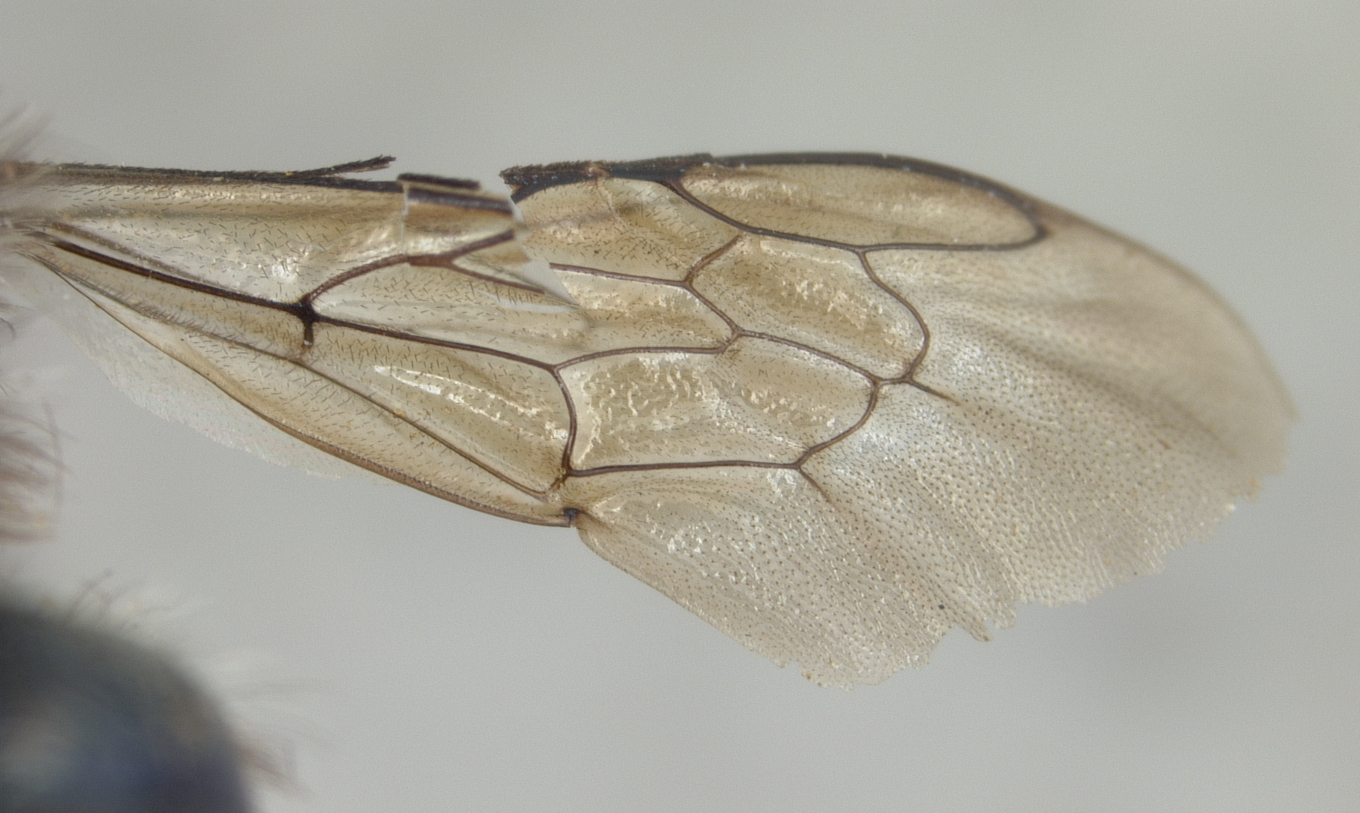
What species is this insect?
Osmia atrocyanea
